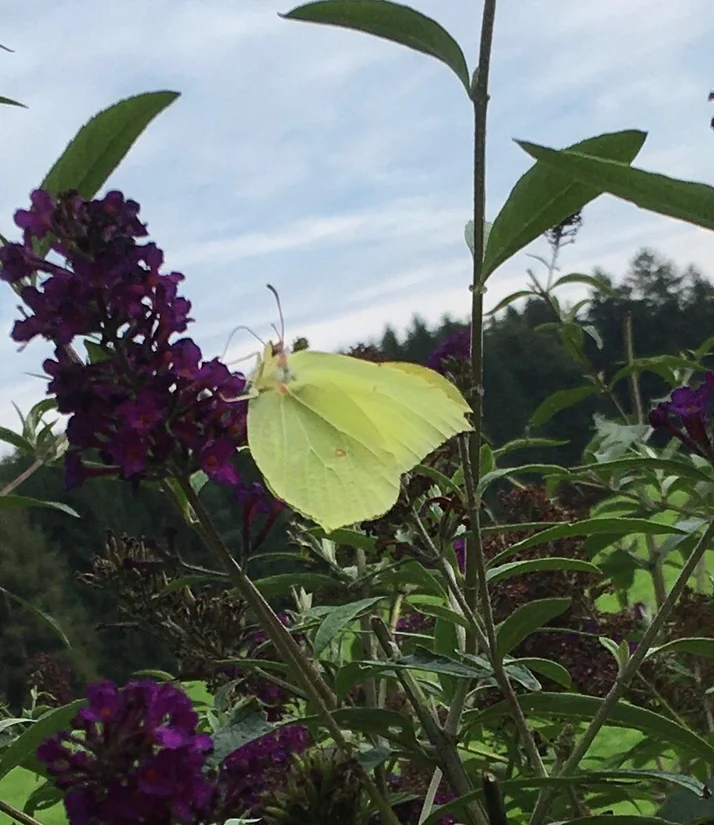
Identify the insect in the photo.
Gonepteryx rhamni
